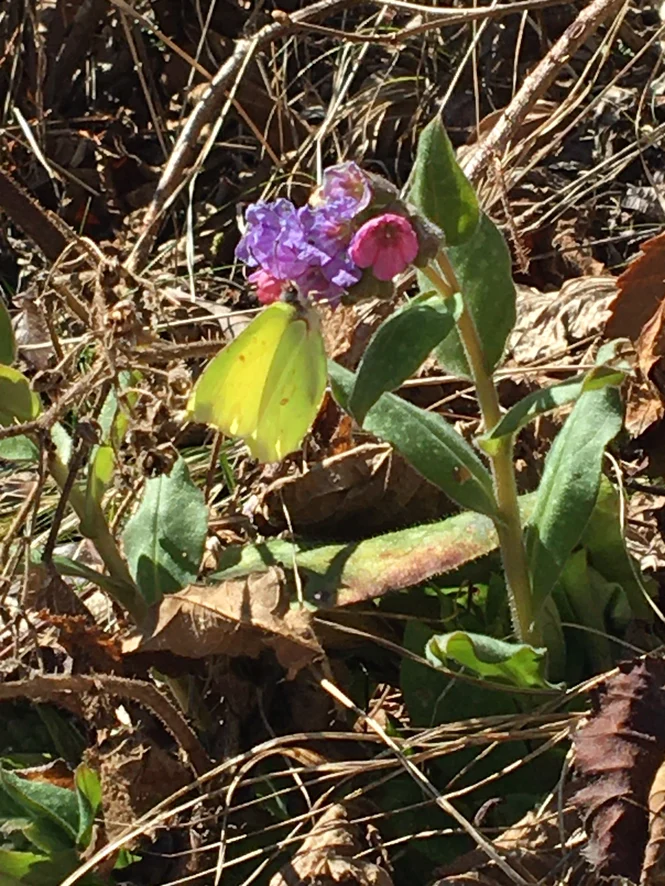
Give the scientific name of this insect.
Gonepteryx rhamni
